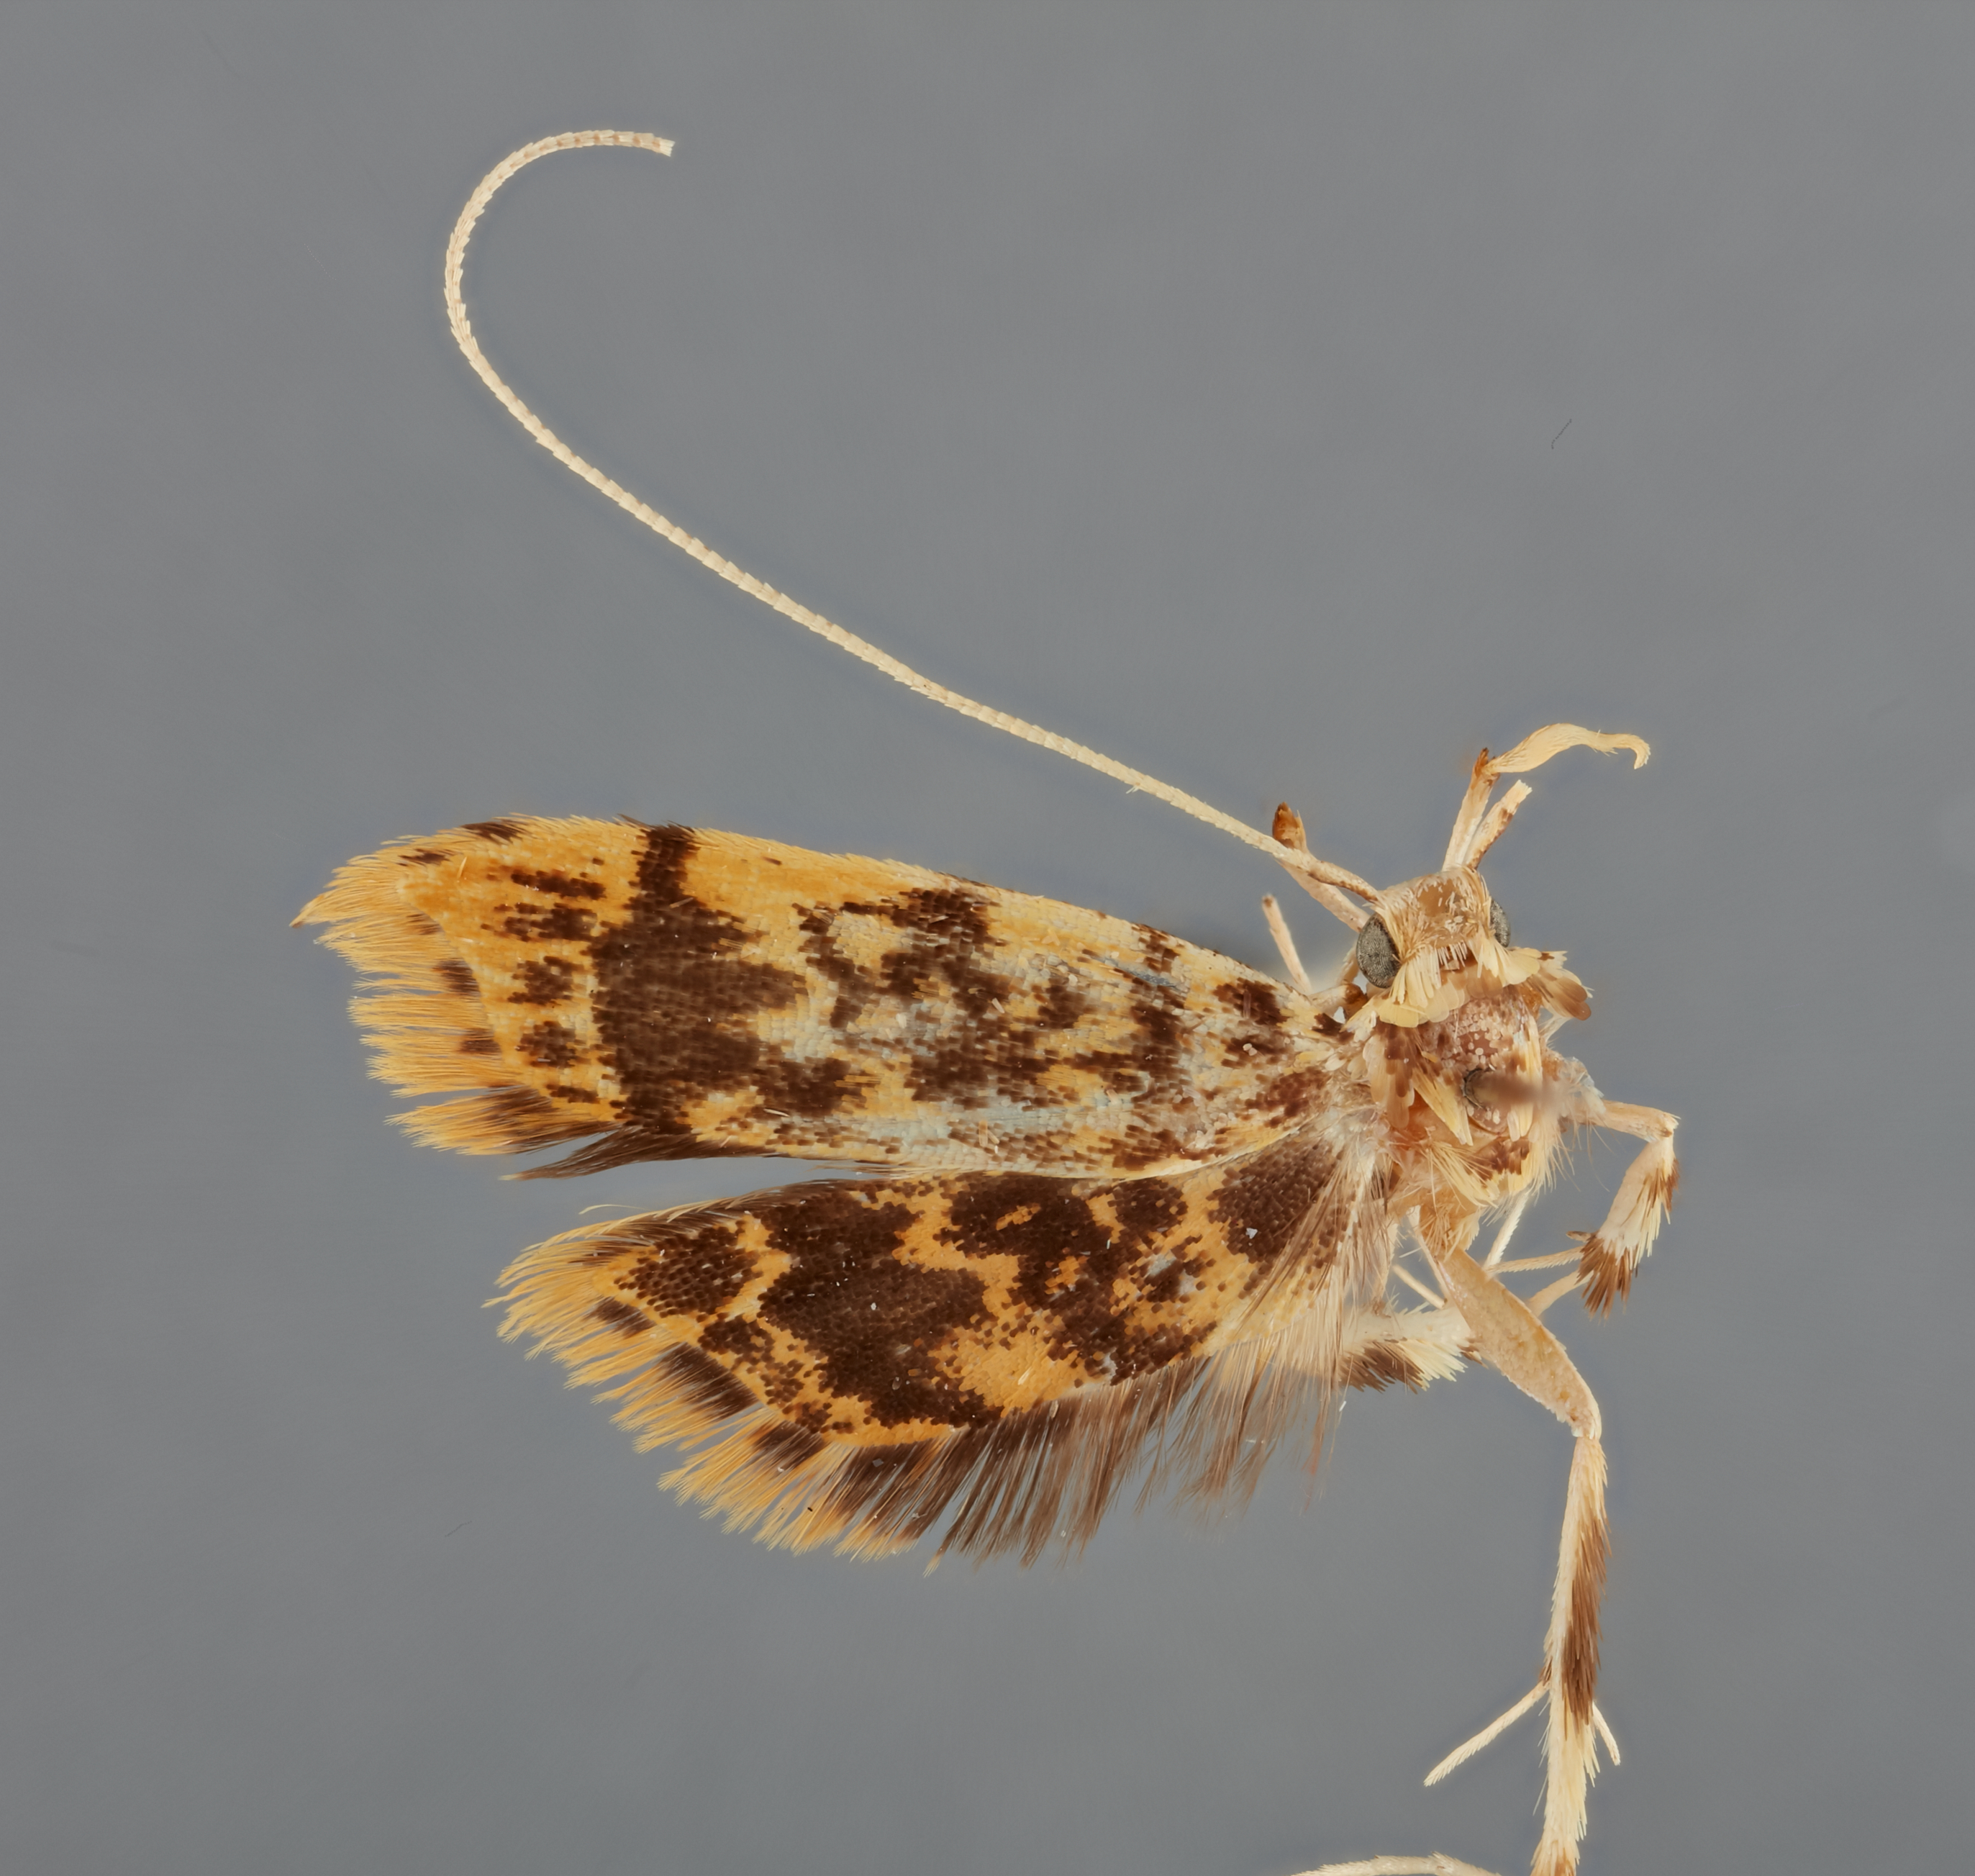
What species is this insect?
Aprosoesta vinnula
